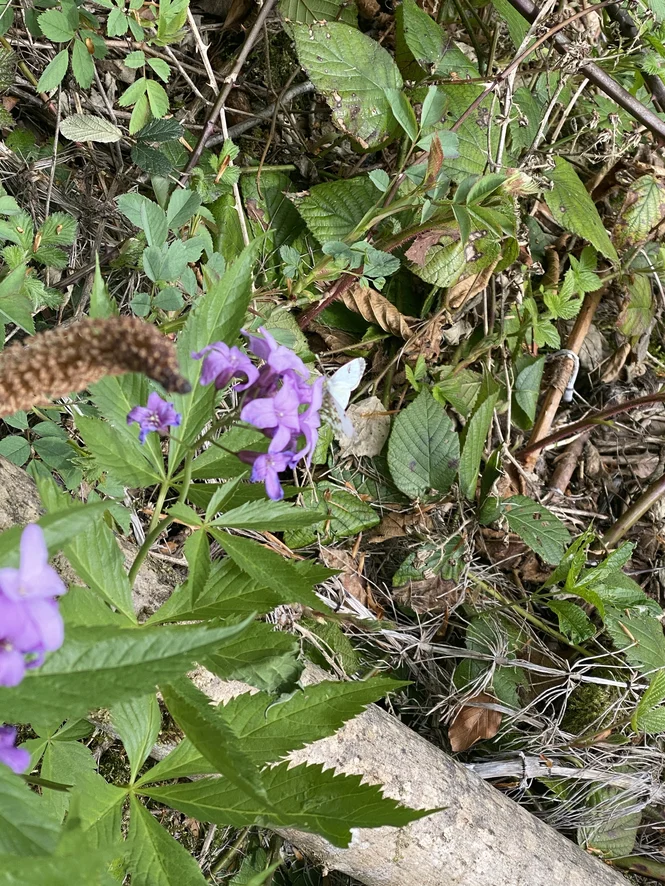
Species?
Anthocharis cardamines
